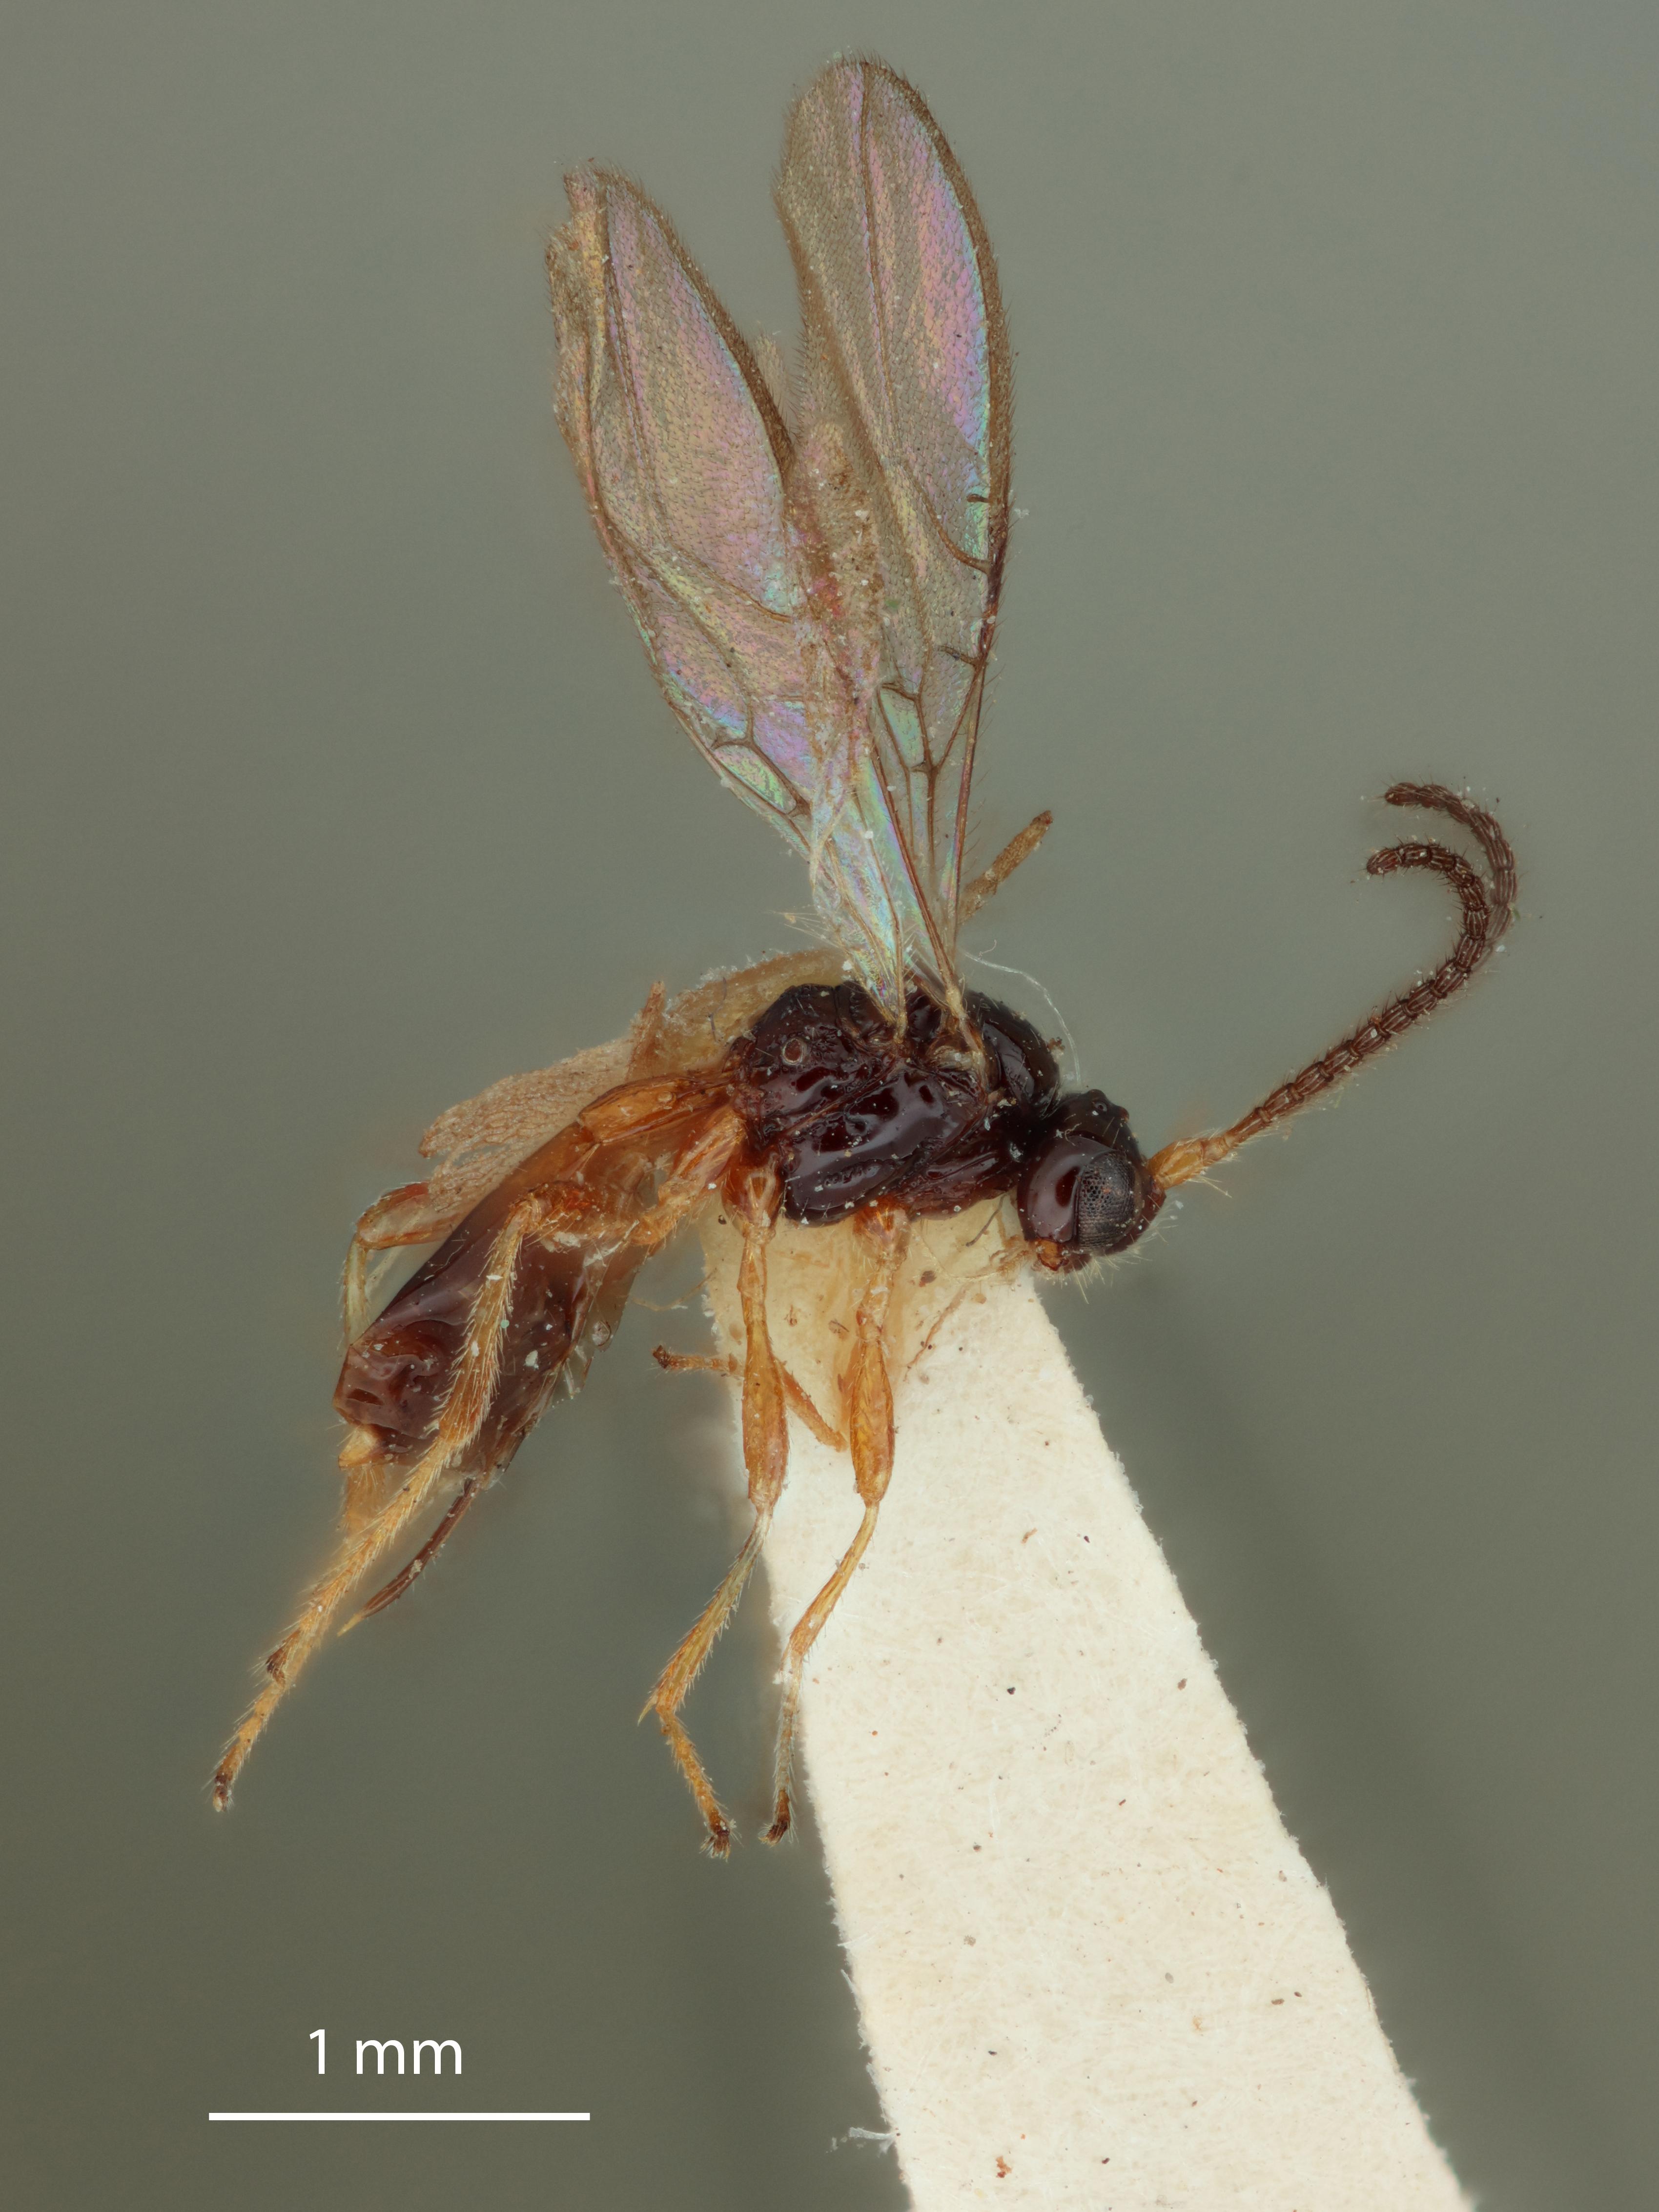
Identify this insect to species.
Synaldis spiraculosa
